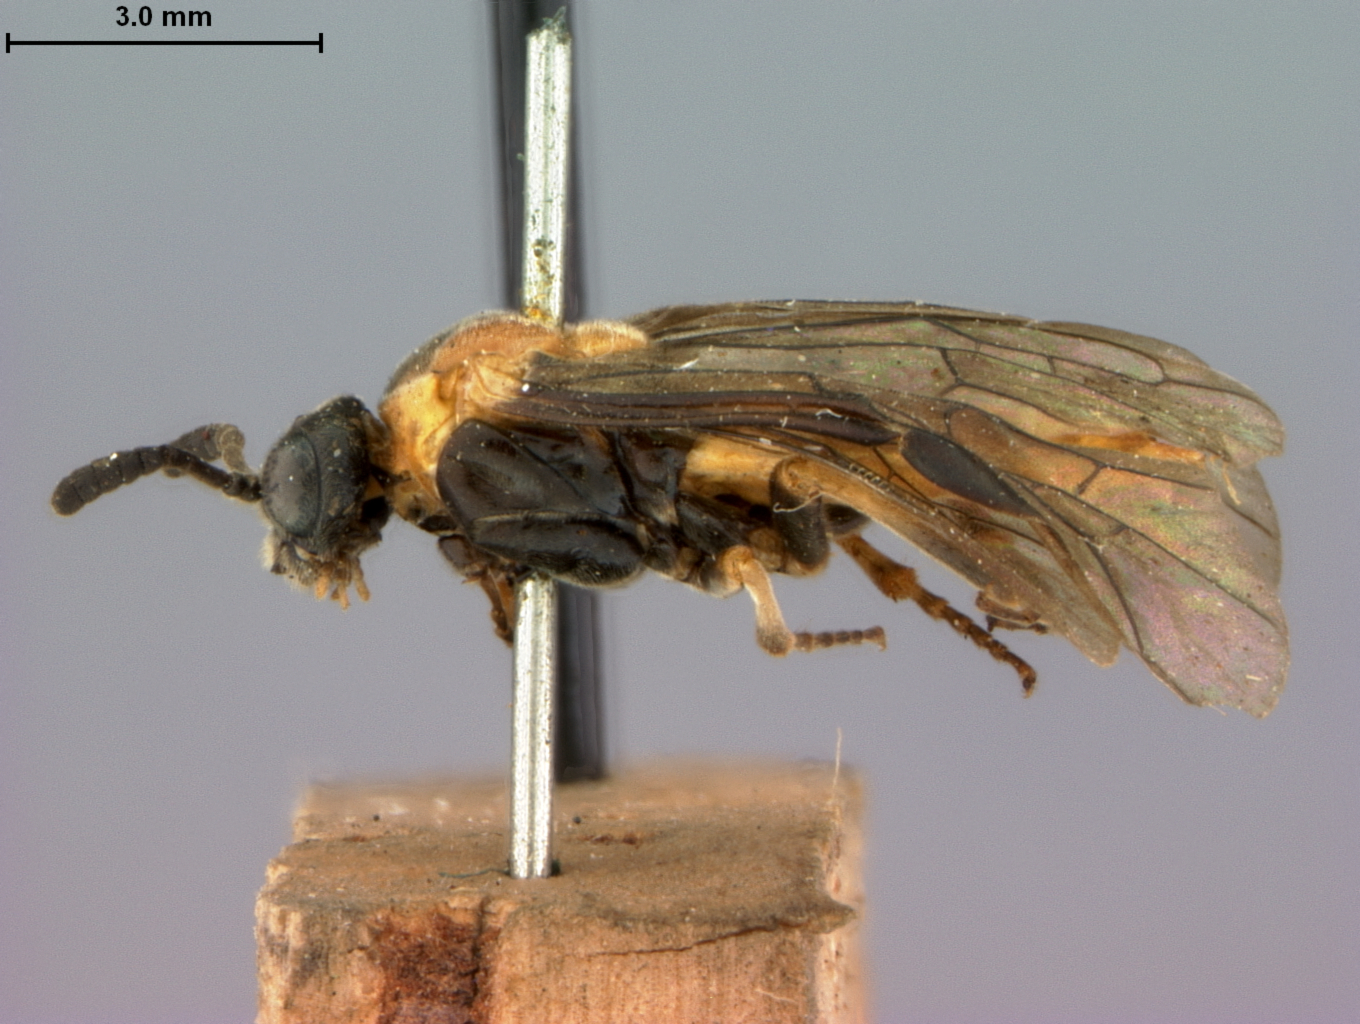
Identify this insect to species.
Clarissa froggatti
